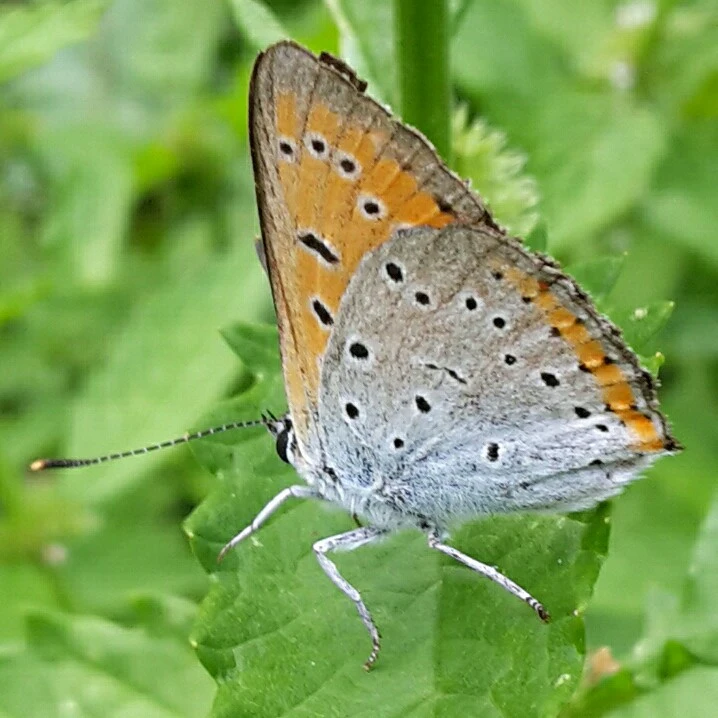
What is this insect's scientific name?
Lycaena dispar
